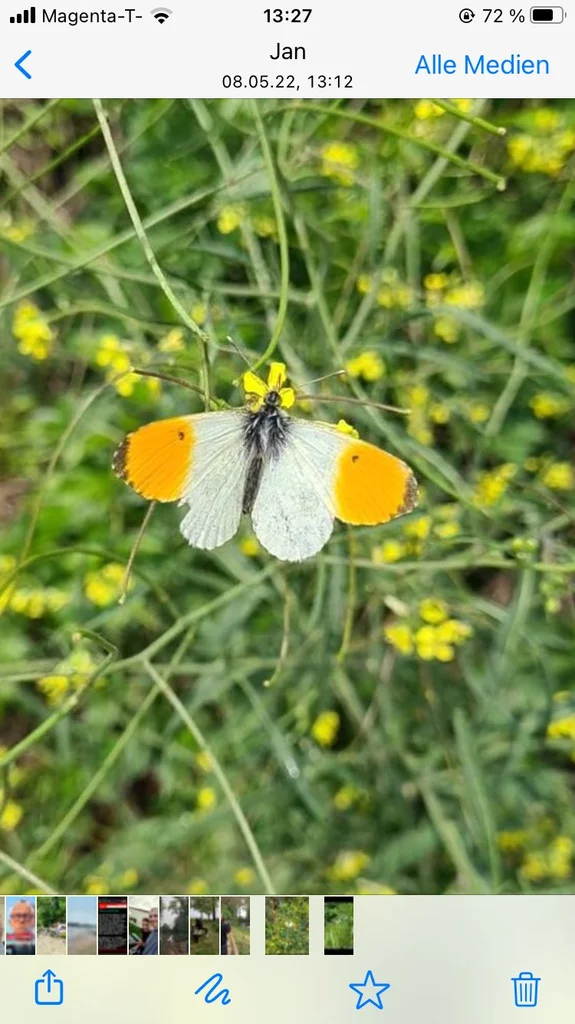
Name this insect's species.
Anthocharis cardamines
